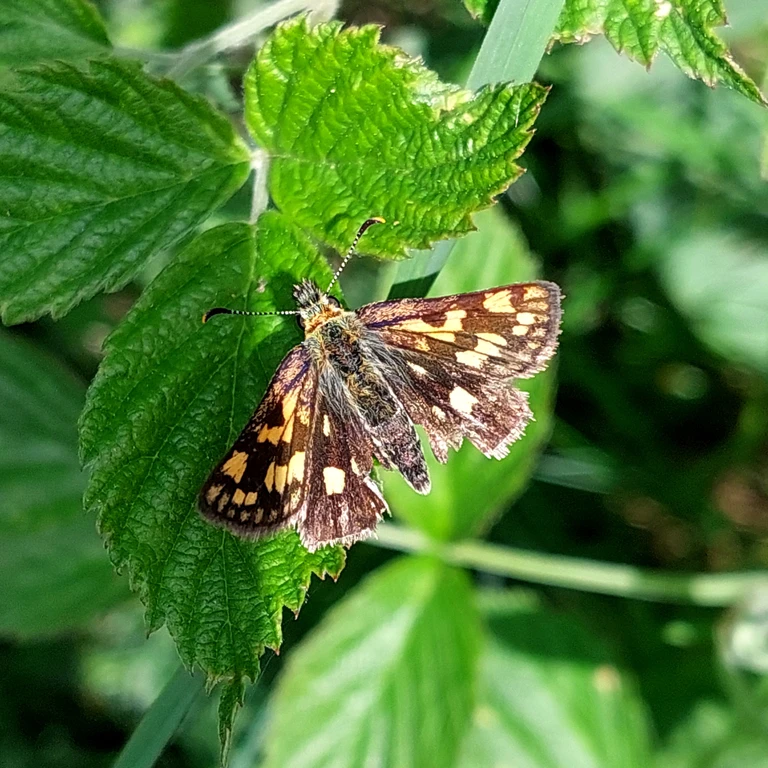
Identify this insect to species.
Carterocephalus palaemon
